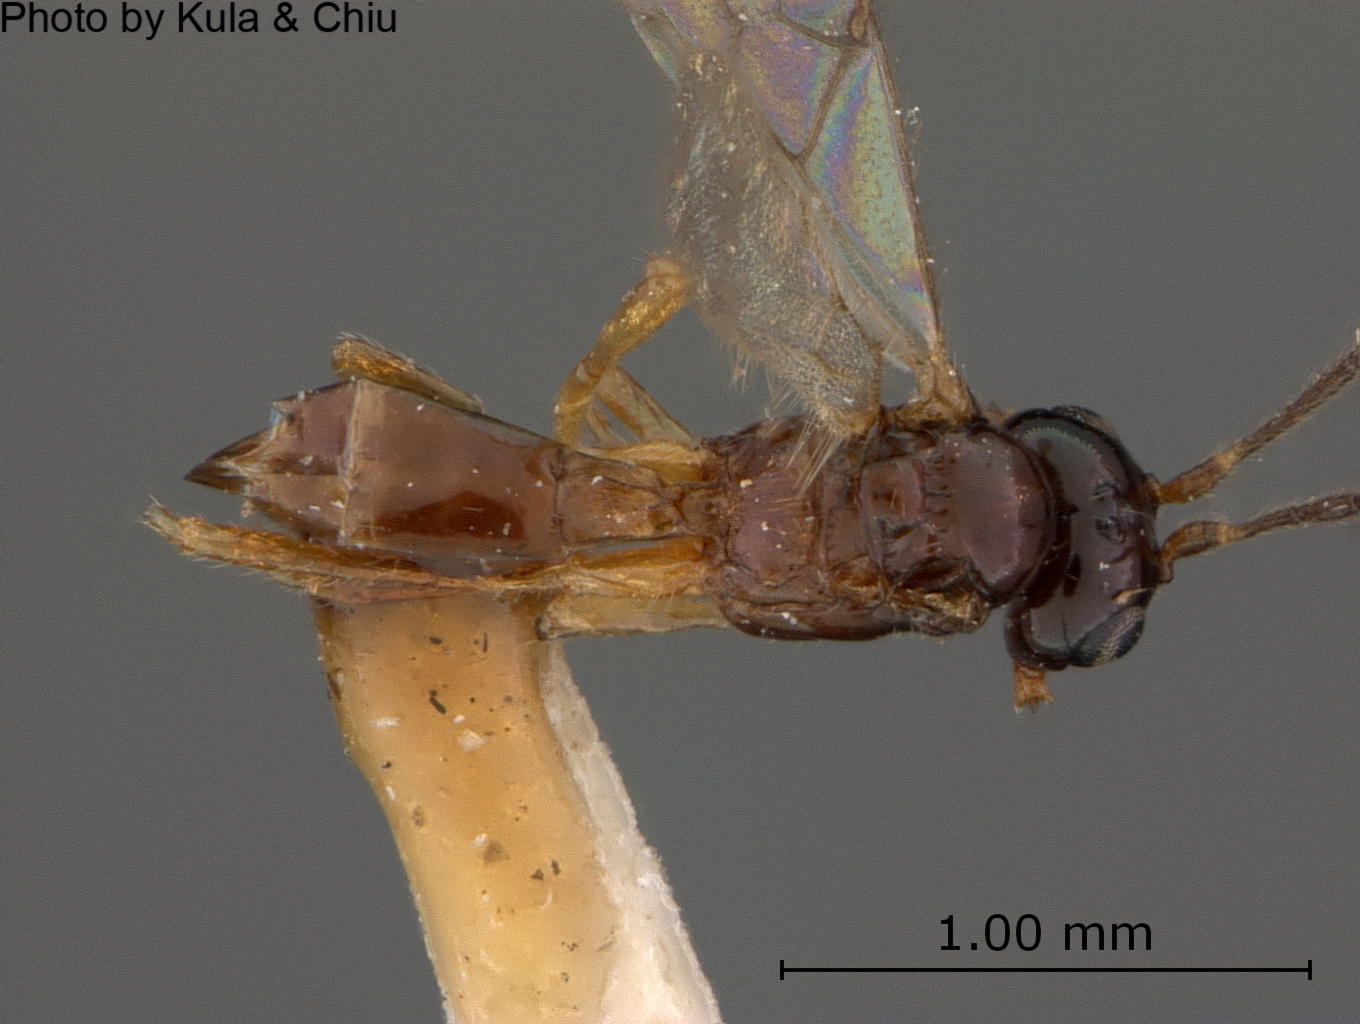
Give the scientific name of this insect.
Aspilota astoriensis
